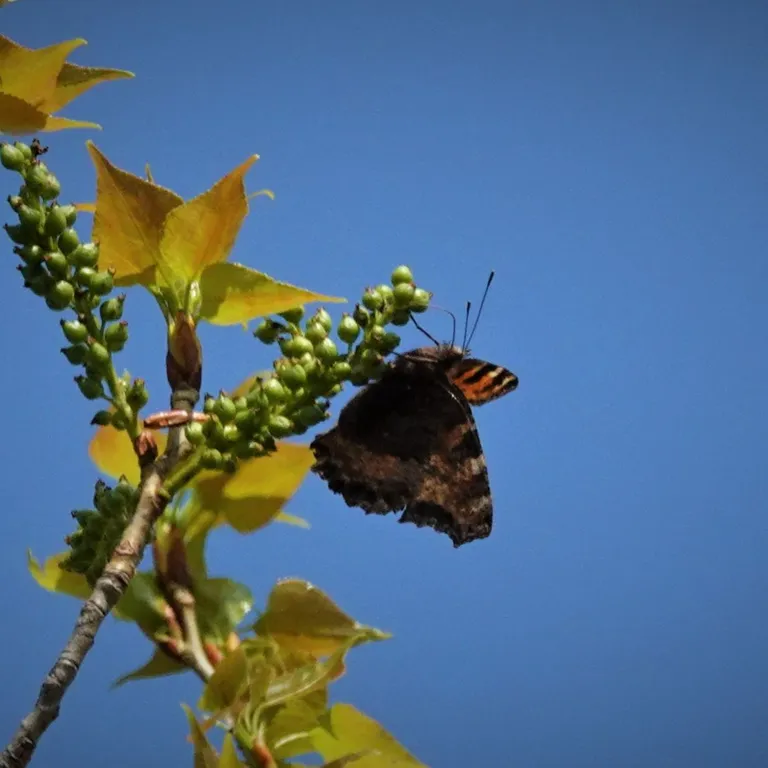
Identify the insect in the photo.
Nymphalis polychloros
